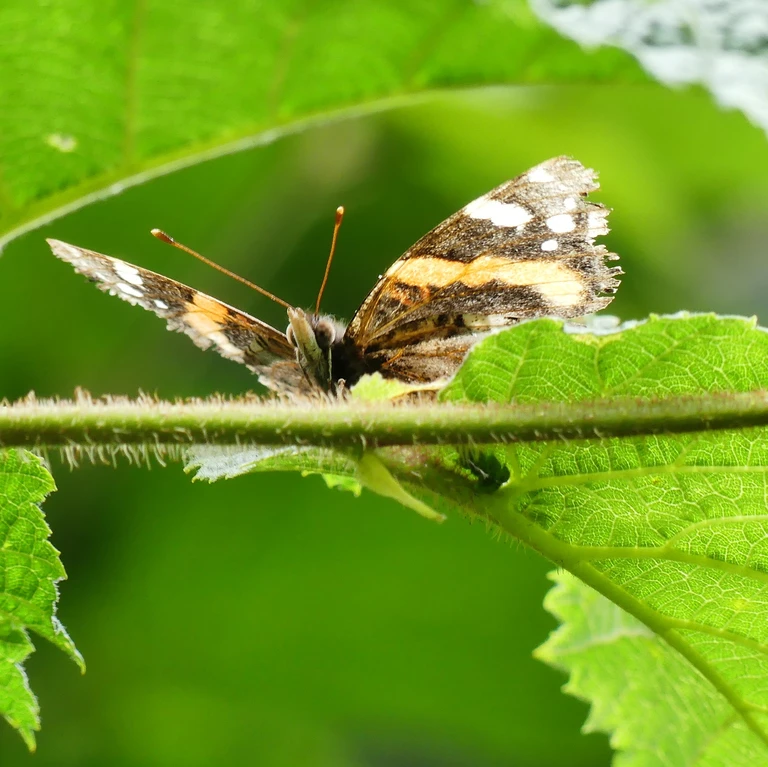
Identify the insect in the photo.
Vanessa atalanta
